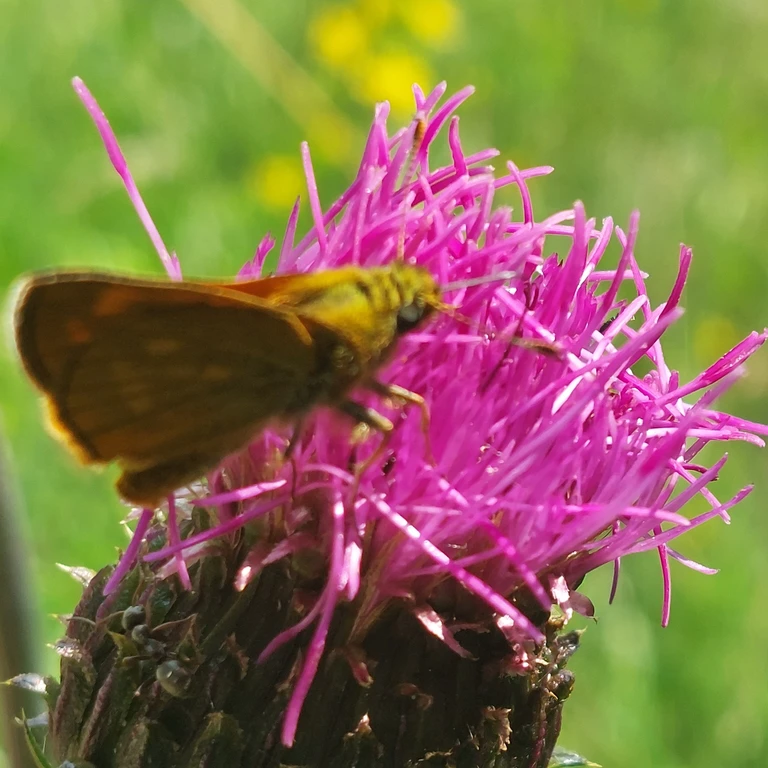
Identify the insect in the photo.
Ochlodes sylvanus (also Ochlodes venata)
